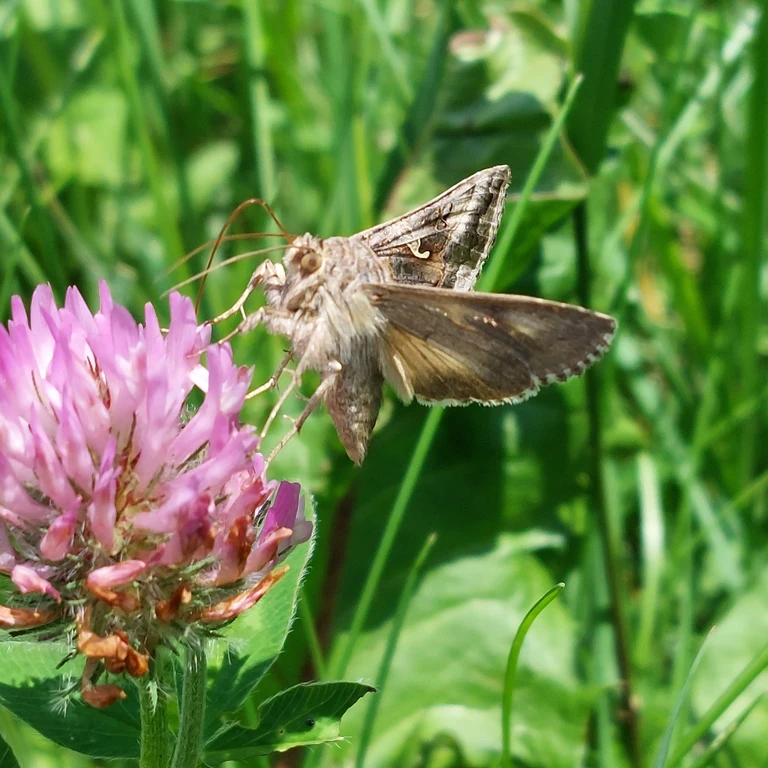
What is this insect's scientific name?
Autographa gamma
